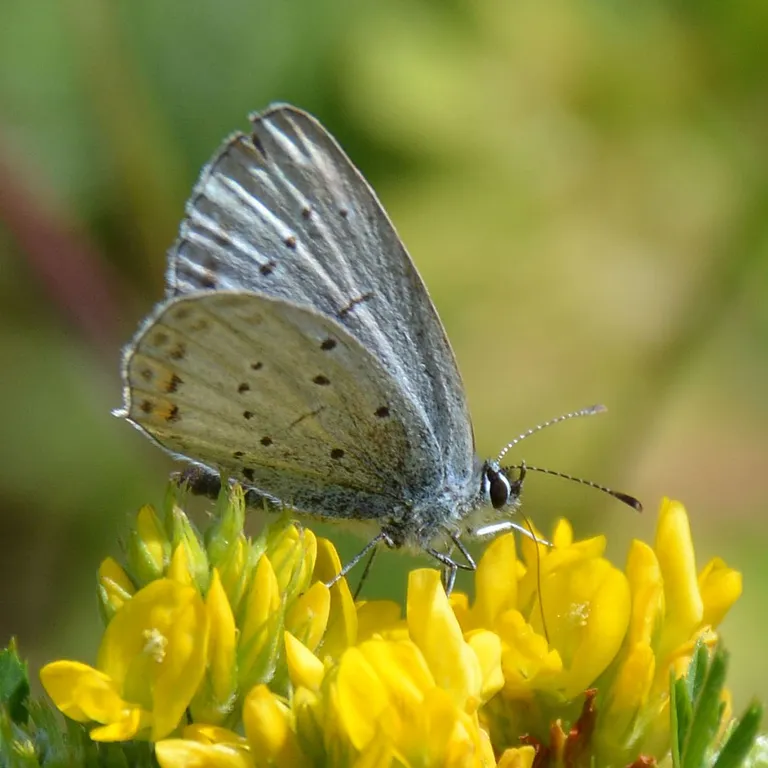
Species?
Cupido argiades (also Elkalyce argiades)
